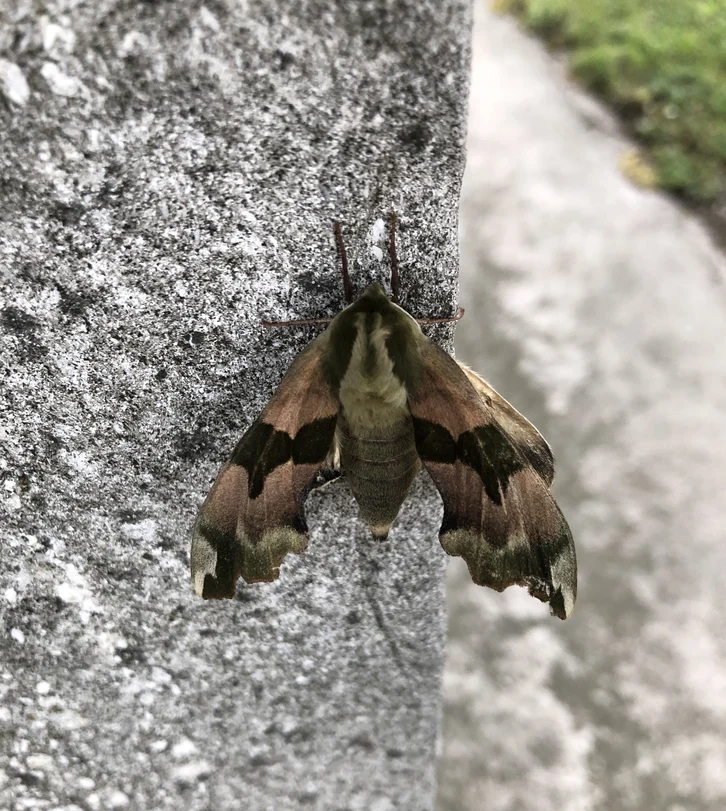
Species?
Mimas tiliae
